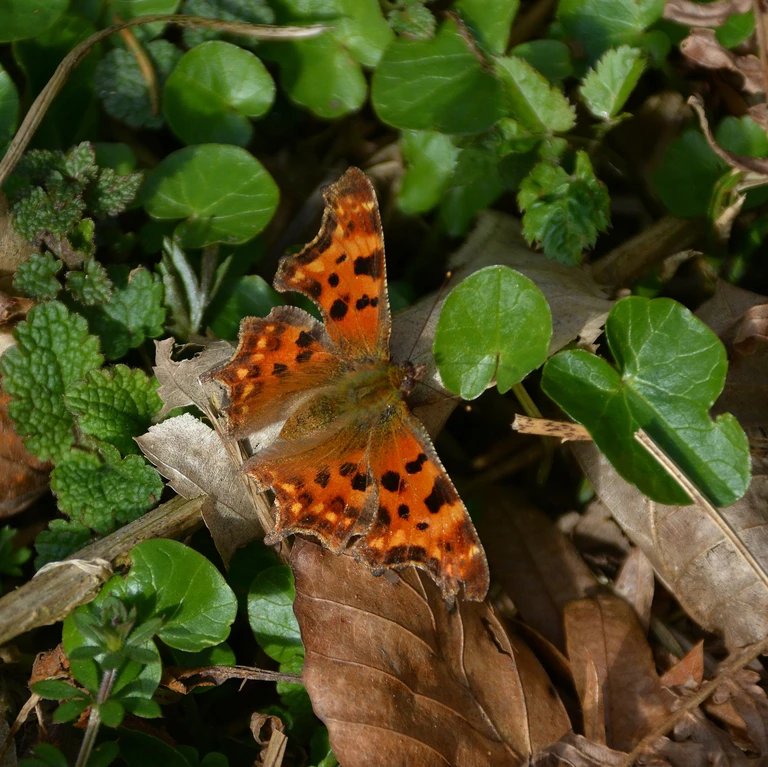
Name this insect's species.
Polygonia c-album
